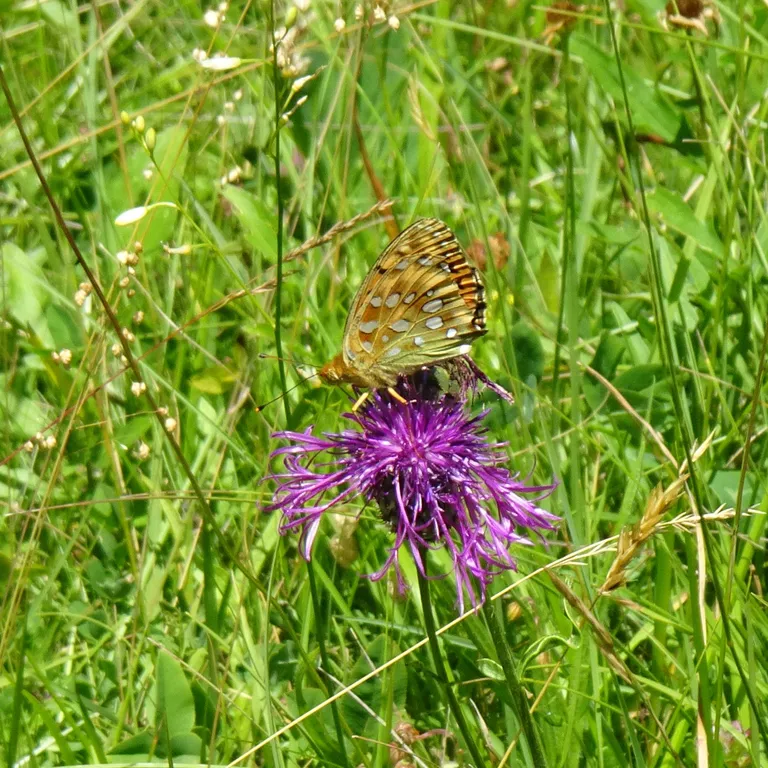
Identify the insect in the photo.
Speyeria aglaja
